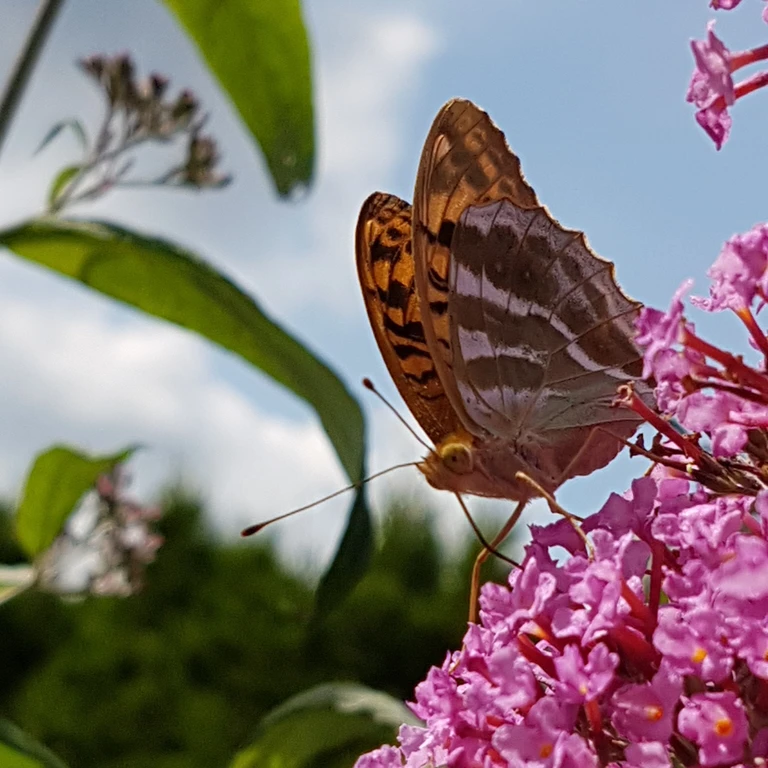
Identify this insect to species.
Argynnis paphia
